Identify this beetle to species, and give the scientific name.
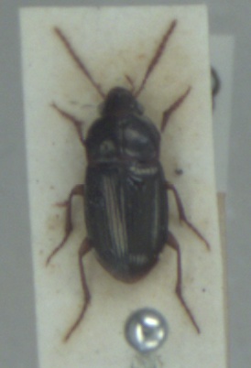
Amara bifrons
